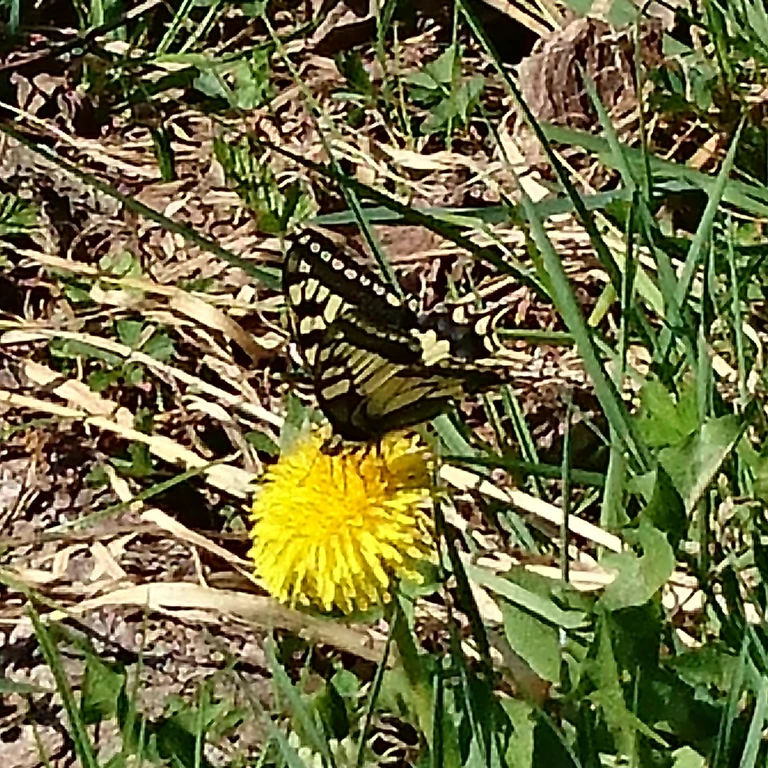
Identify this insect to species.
Papilio machaon
